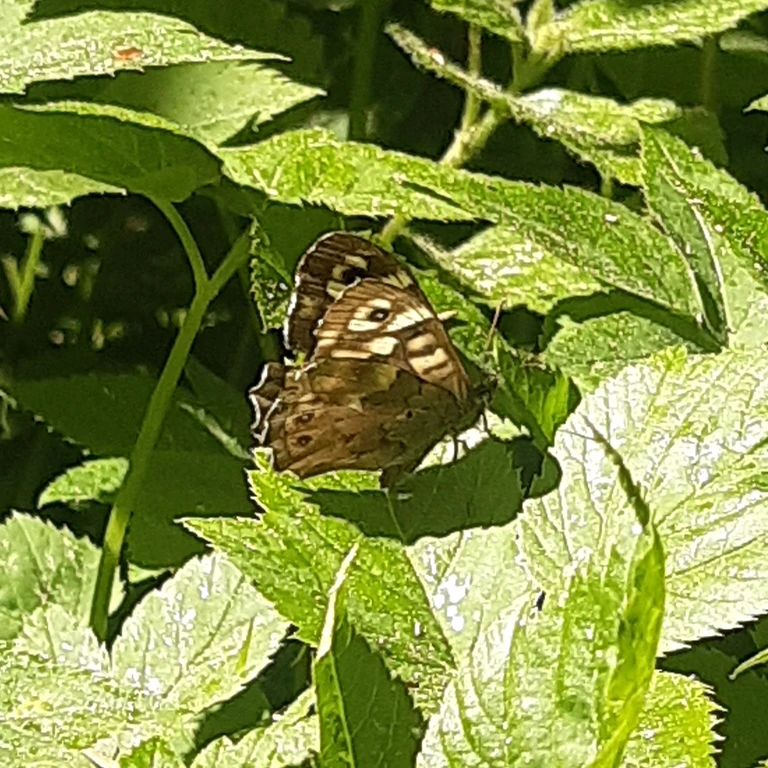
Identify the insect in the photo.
Pararge aegeria
